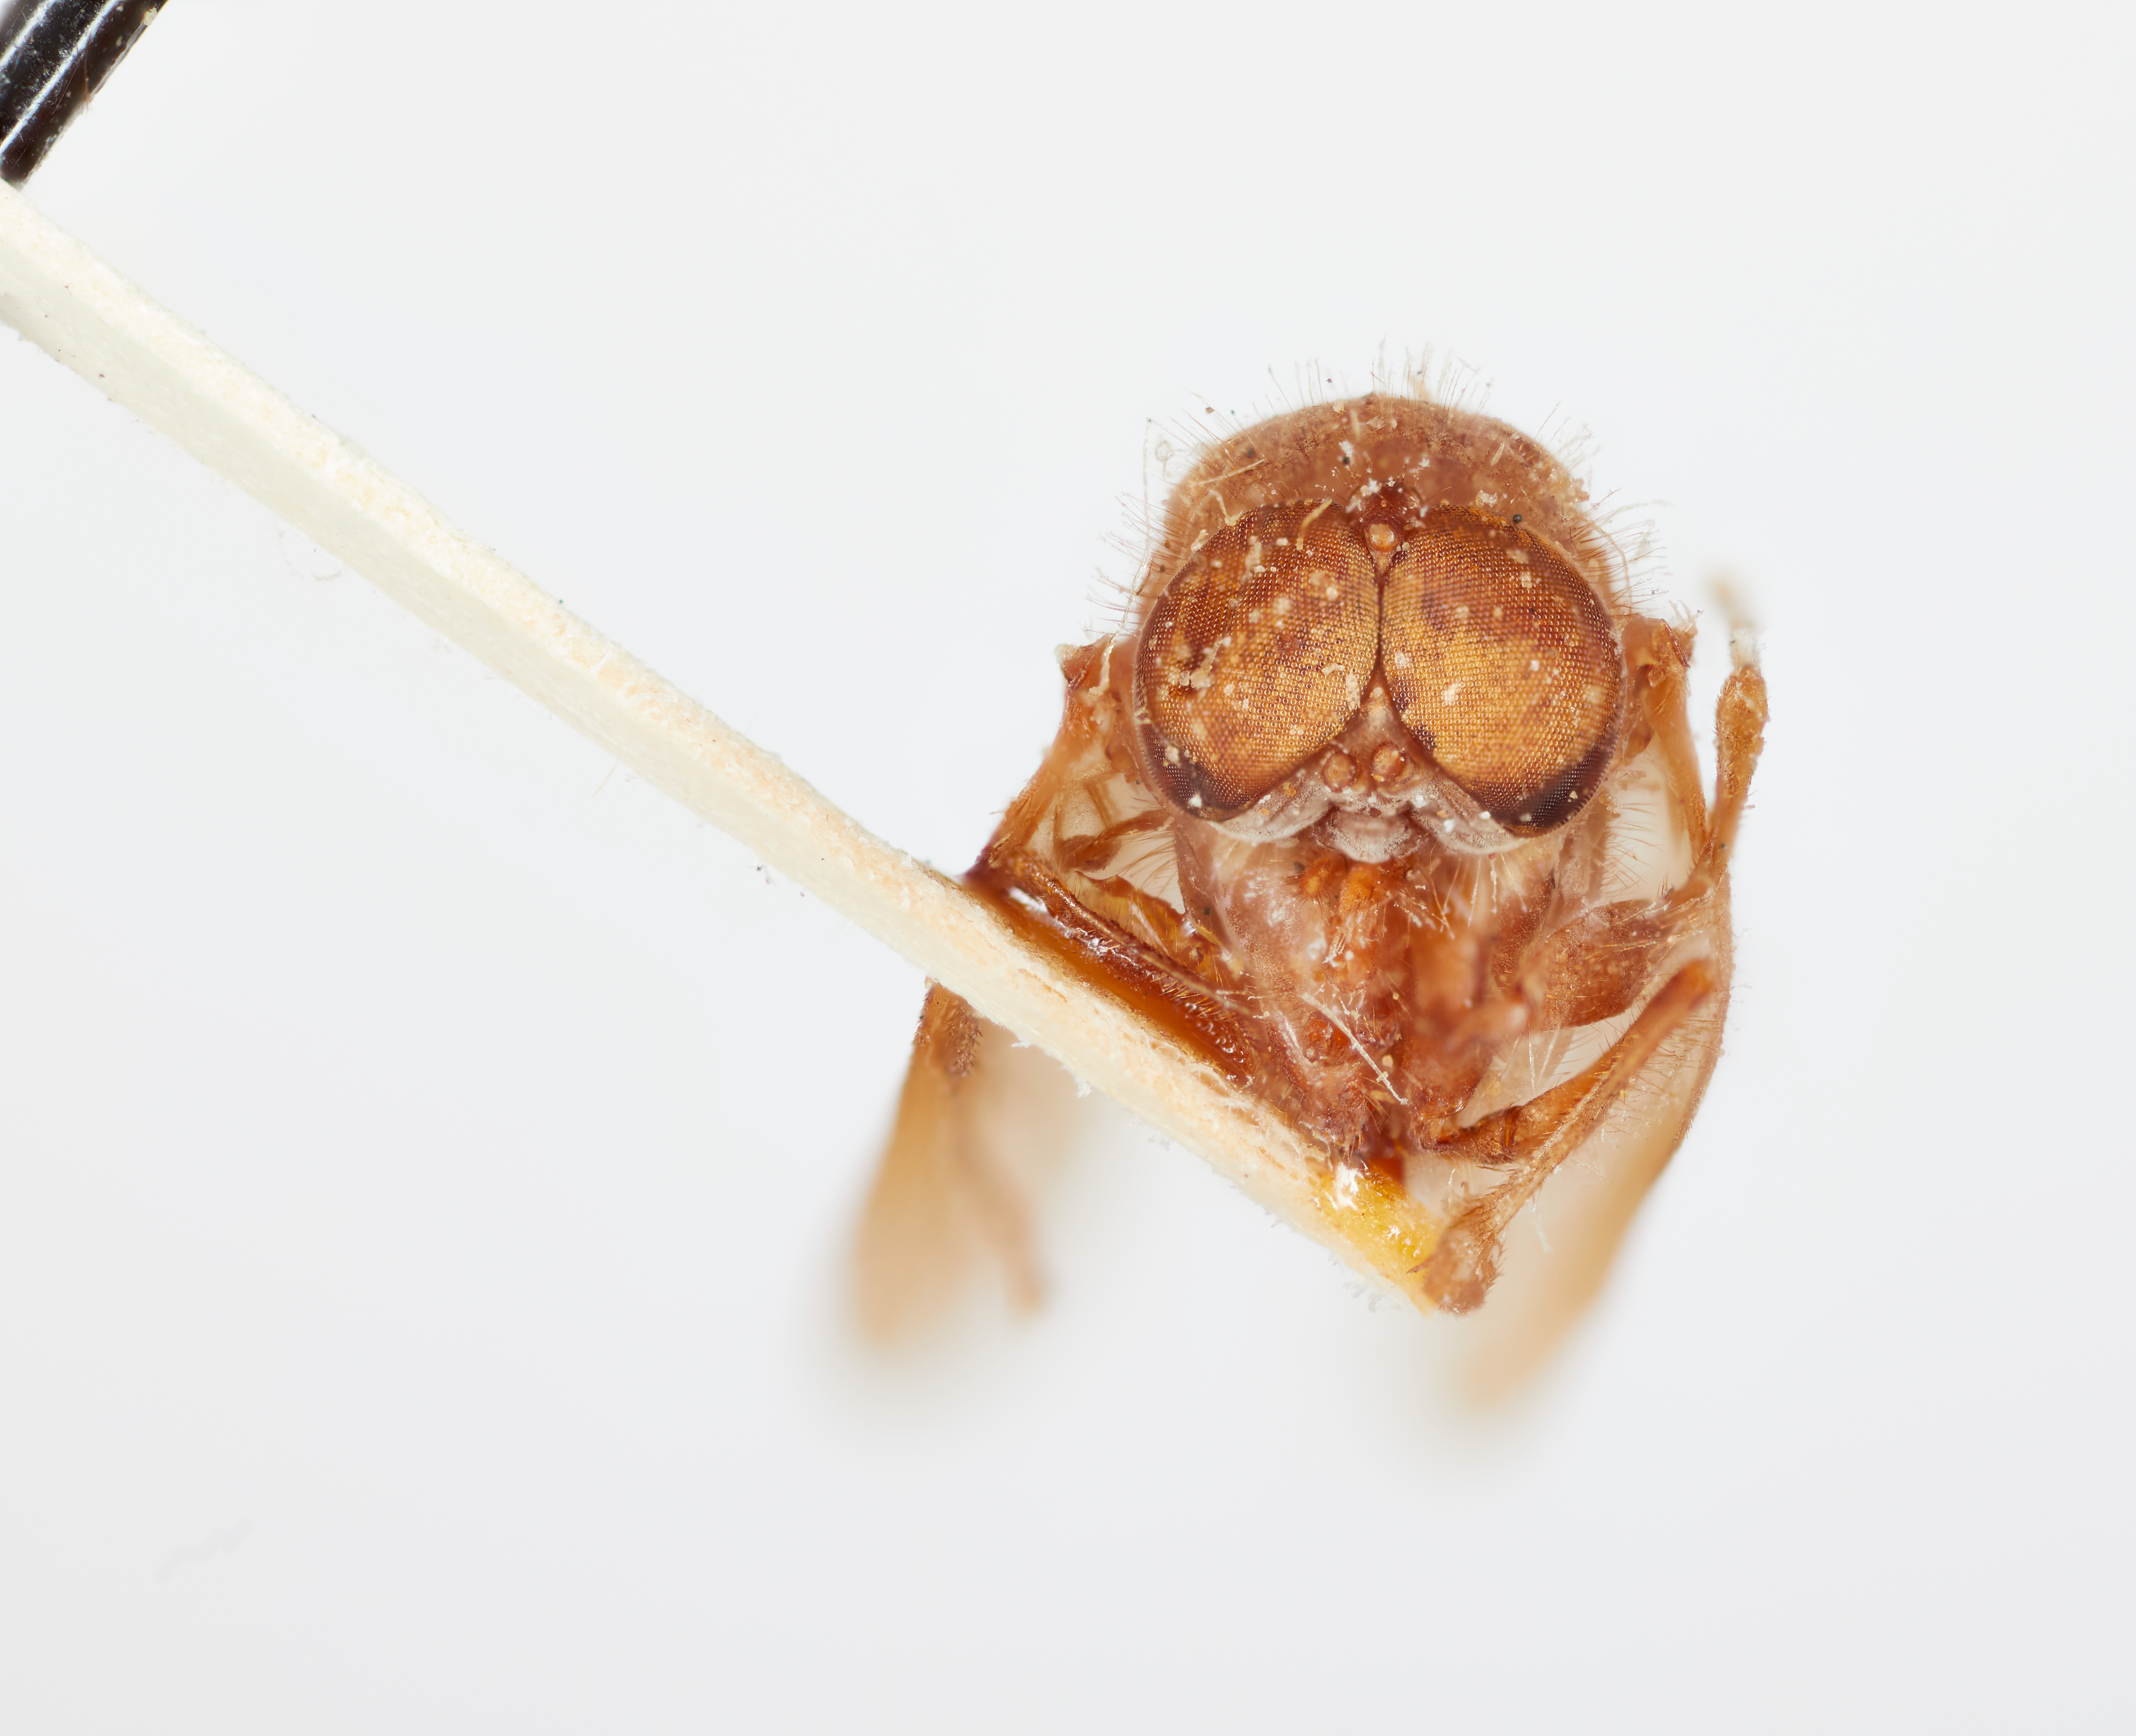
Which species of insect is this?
Ptiolina arctica
